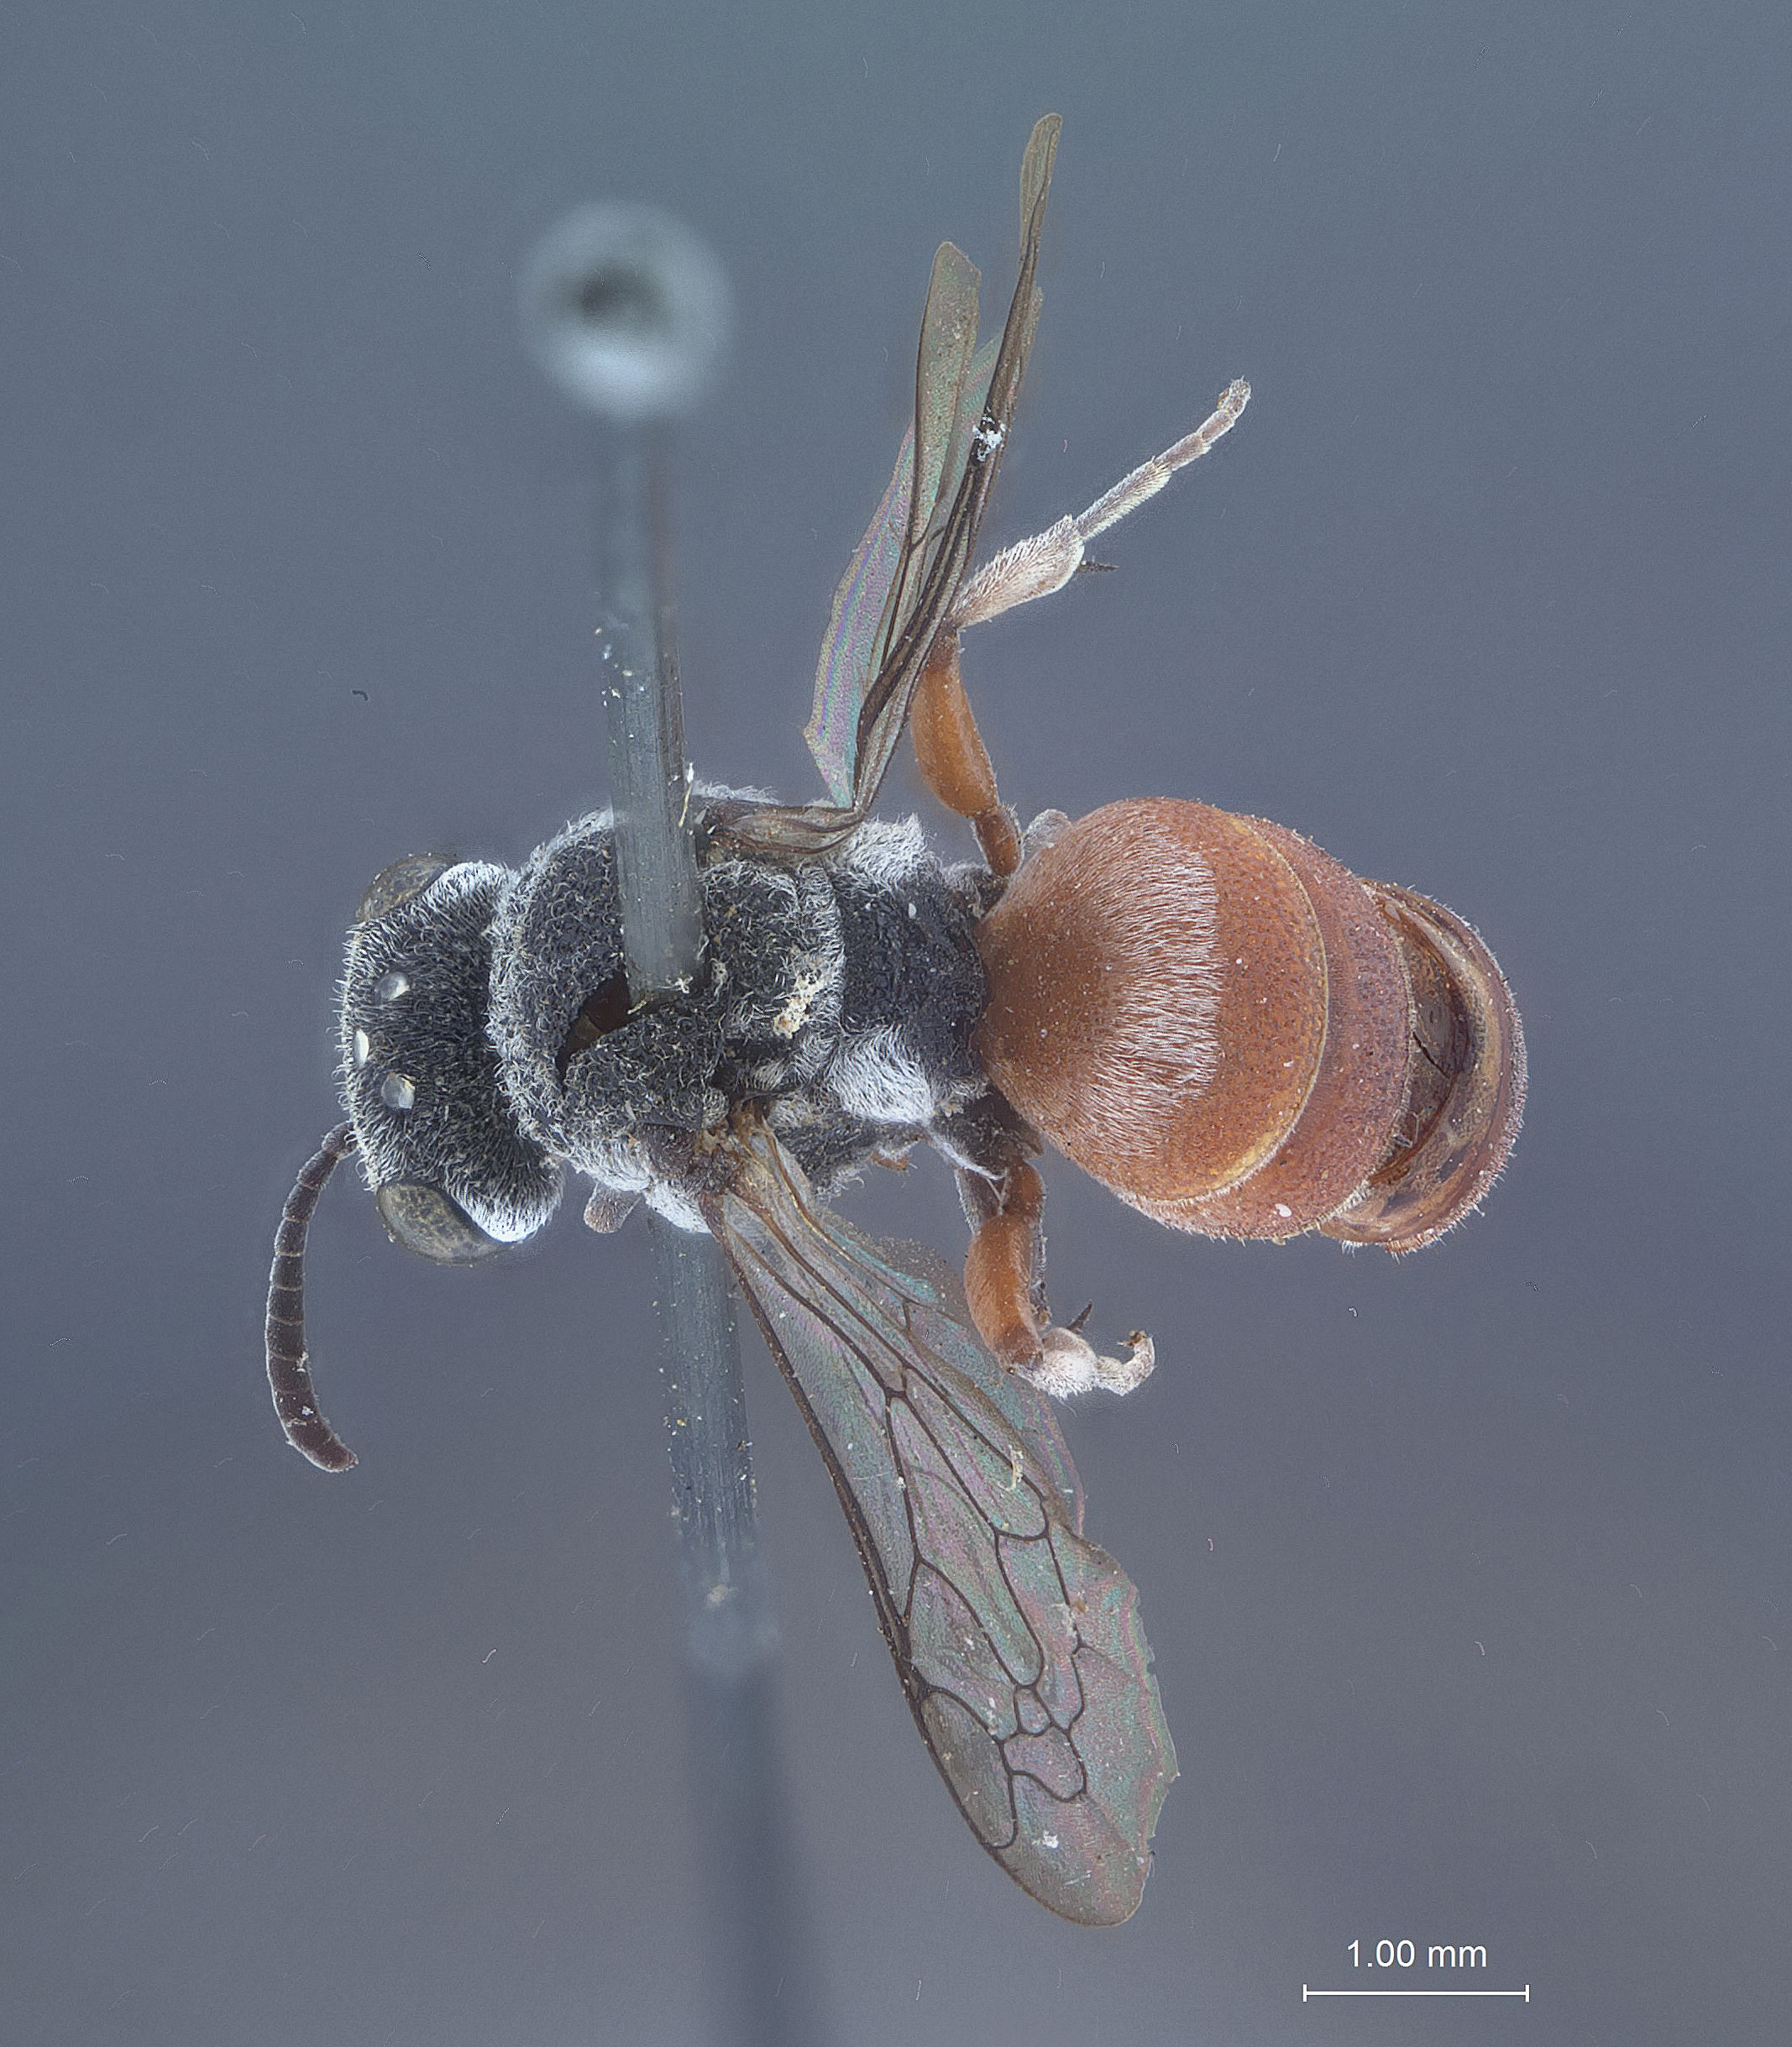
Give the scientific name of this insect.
Foxia secunda
